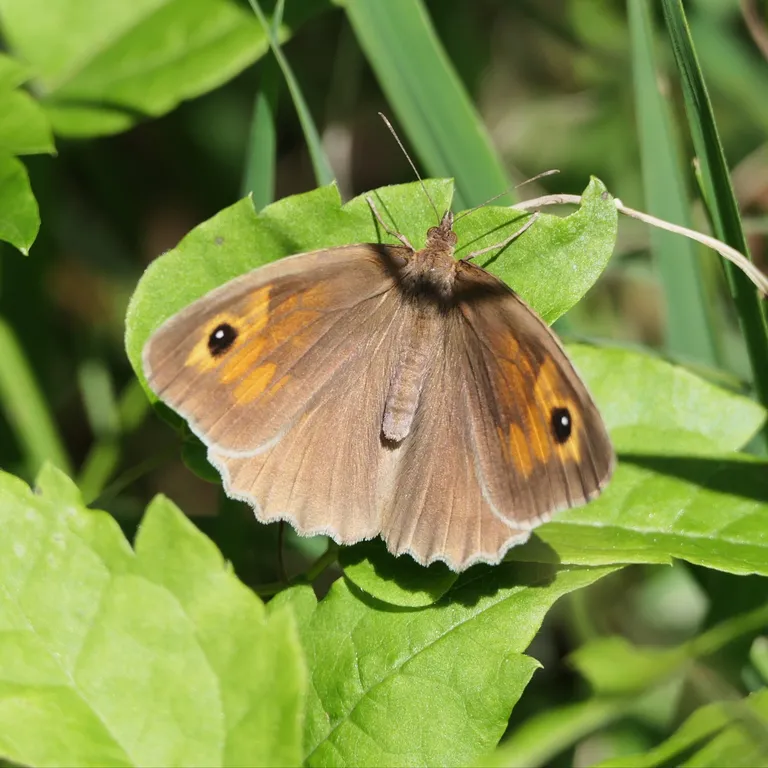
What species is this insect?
Maniola jurtina
